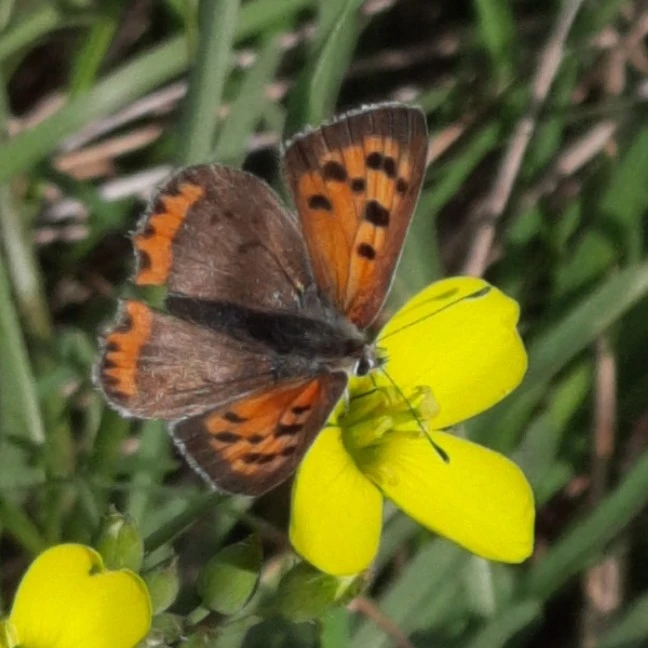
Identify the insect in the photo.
Lycaena phlaeas
